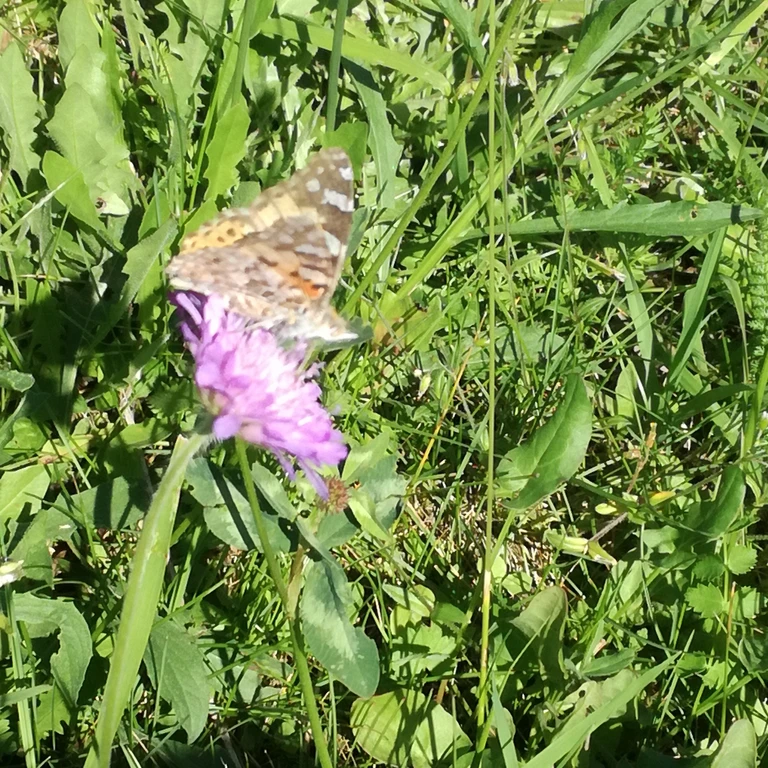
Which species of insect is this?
Vanessa cardui
